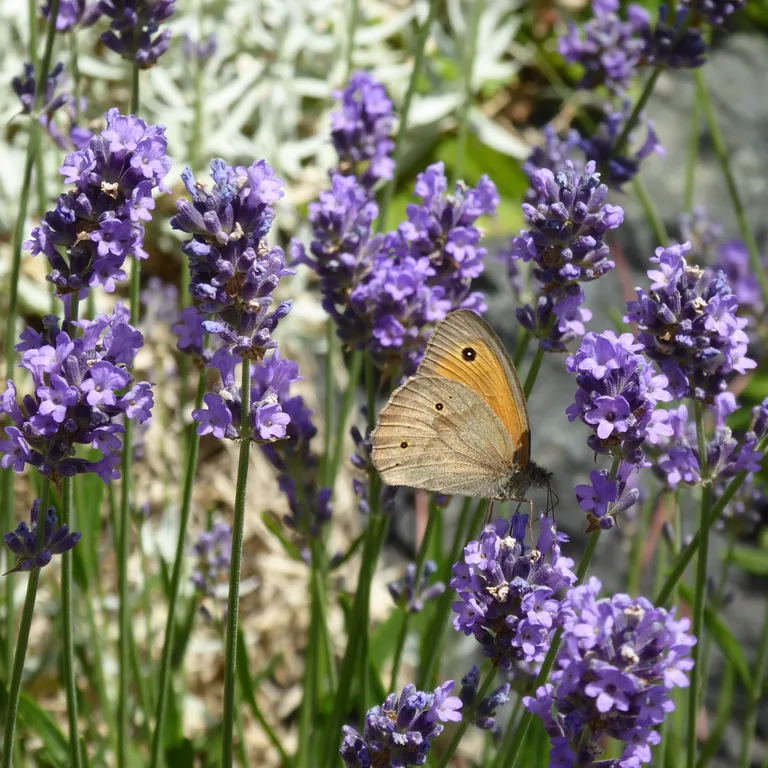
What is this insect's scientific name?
Maniola jurtina
